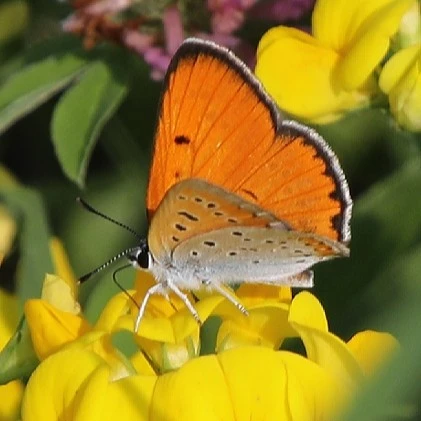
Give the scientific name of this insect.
Lycaena dispar
